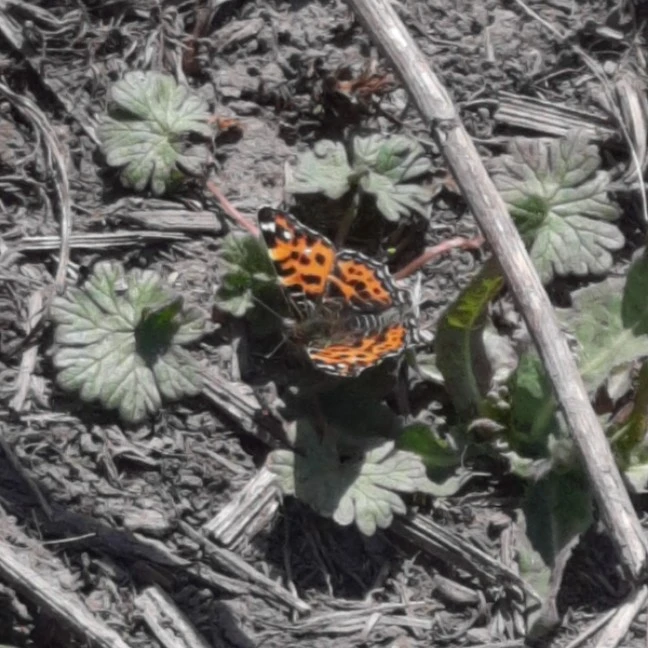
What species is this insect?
Araschnia levana
